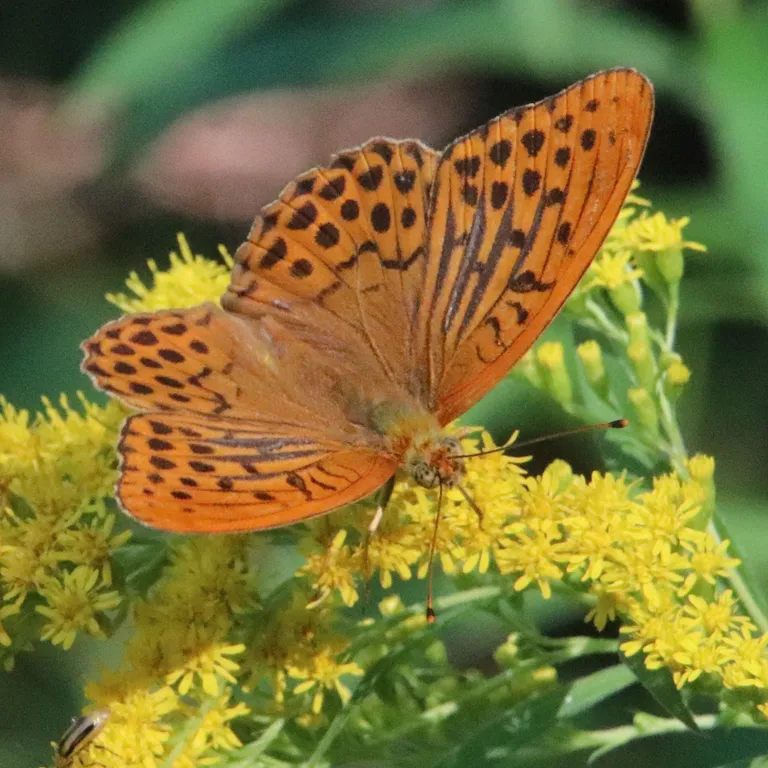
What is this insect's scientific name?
Argynnis paphia
